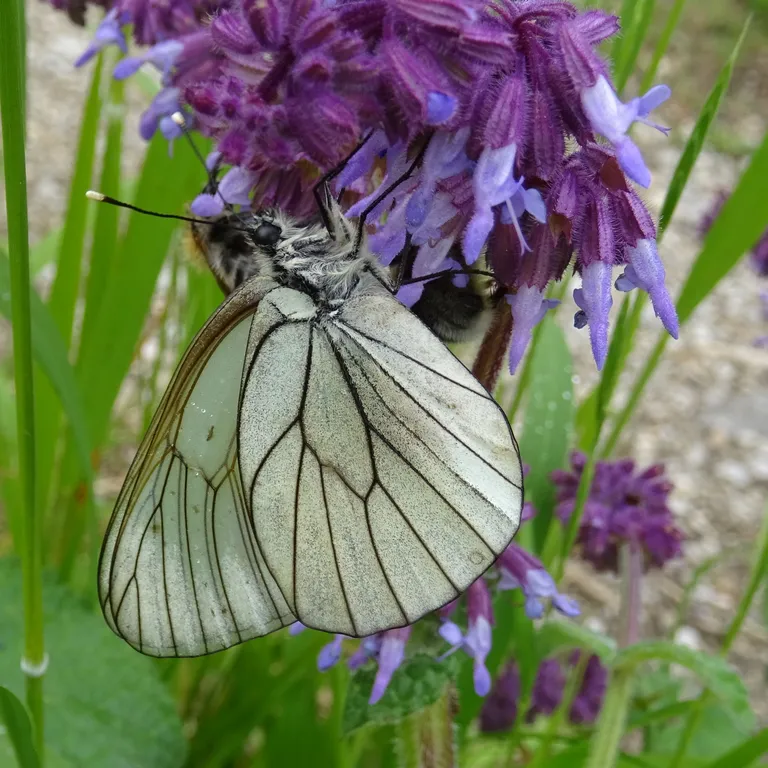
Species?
Aporia crataegi
